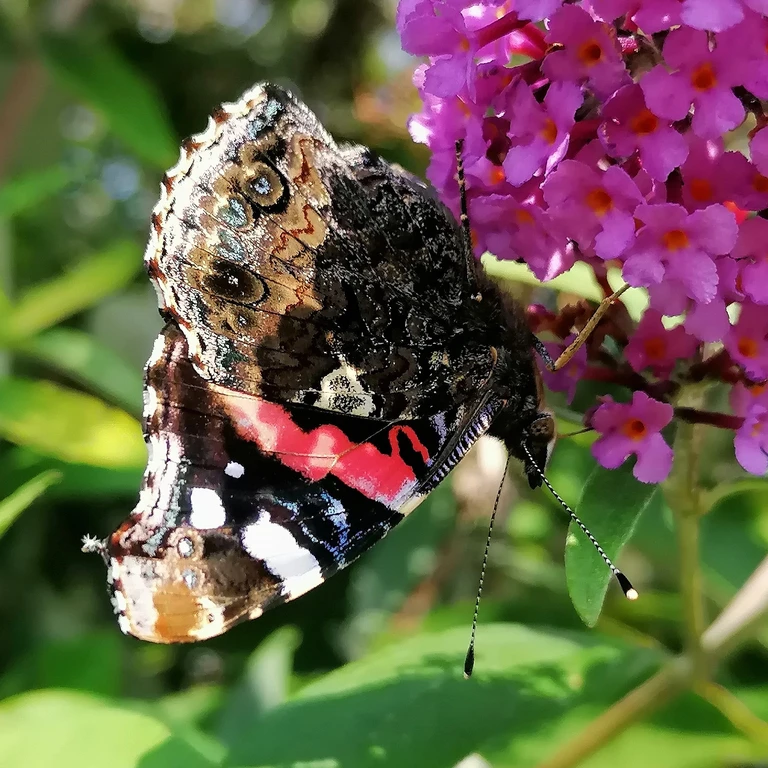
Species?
Vanessa atalanta
